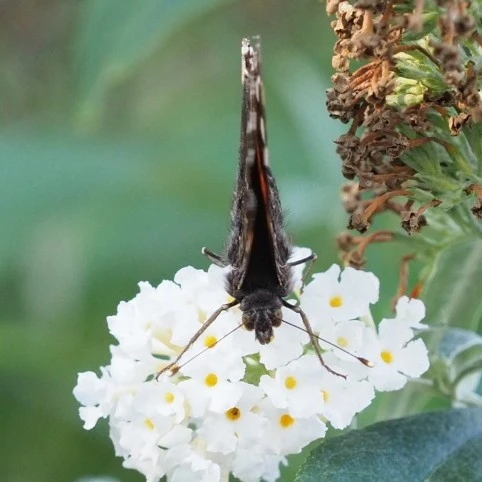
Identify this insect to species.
Vanessa atalanta
